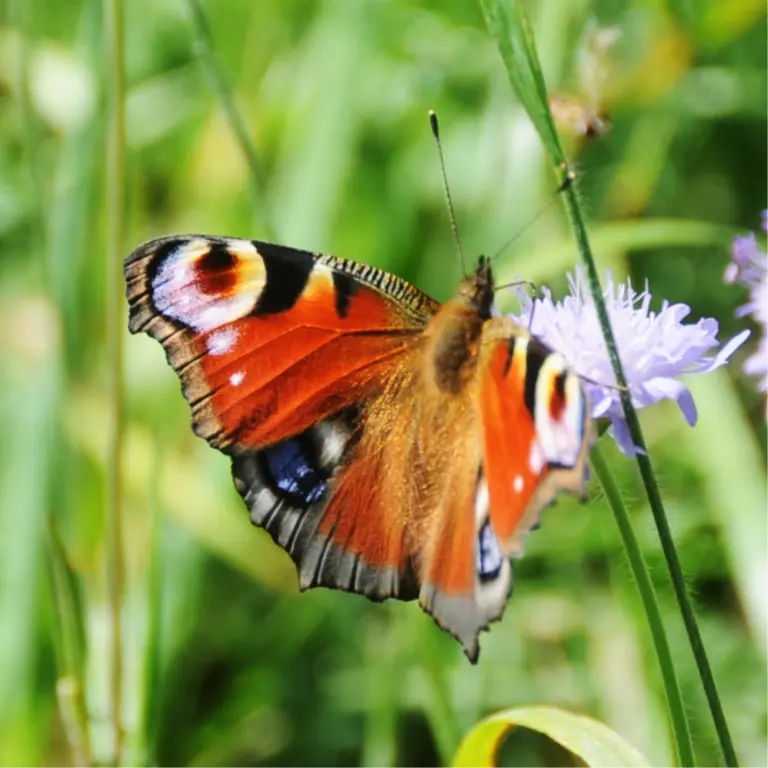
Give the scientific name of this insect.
Aglais io
